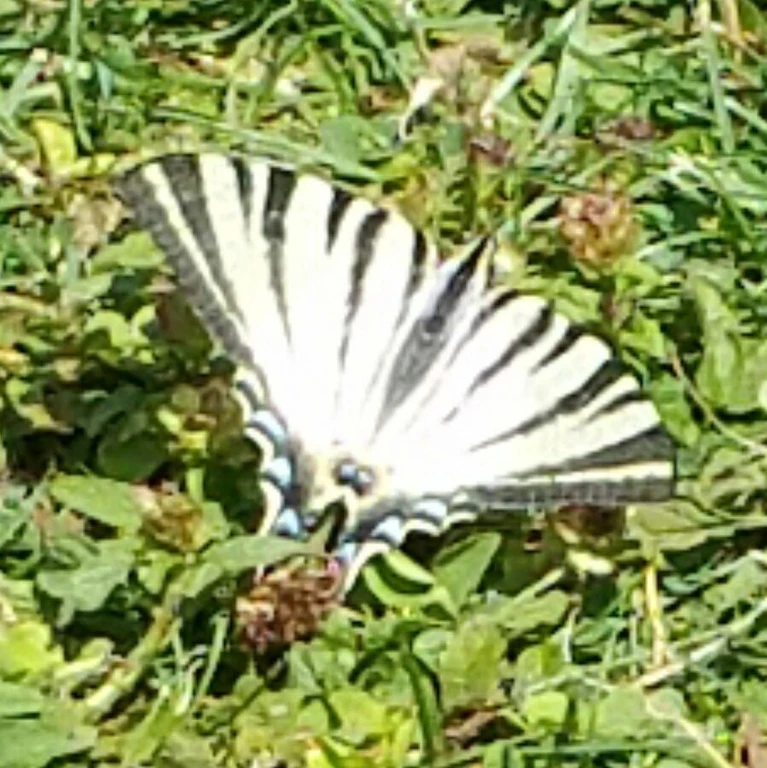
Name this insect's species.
Iphiclides podalirius
